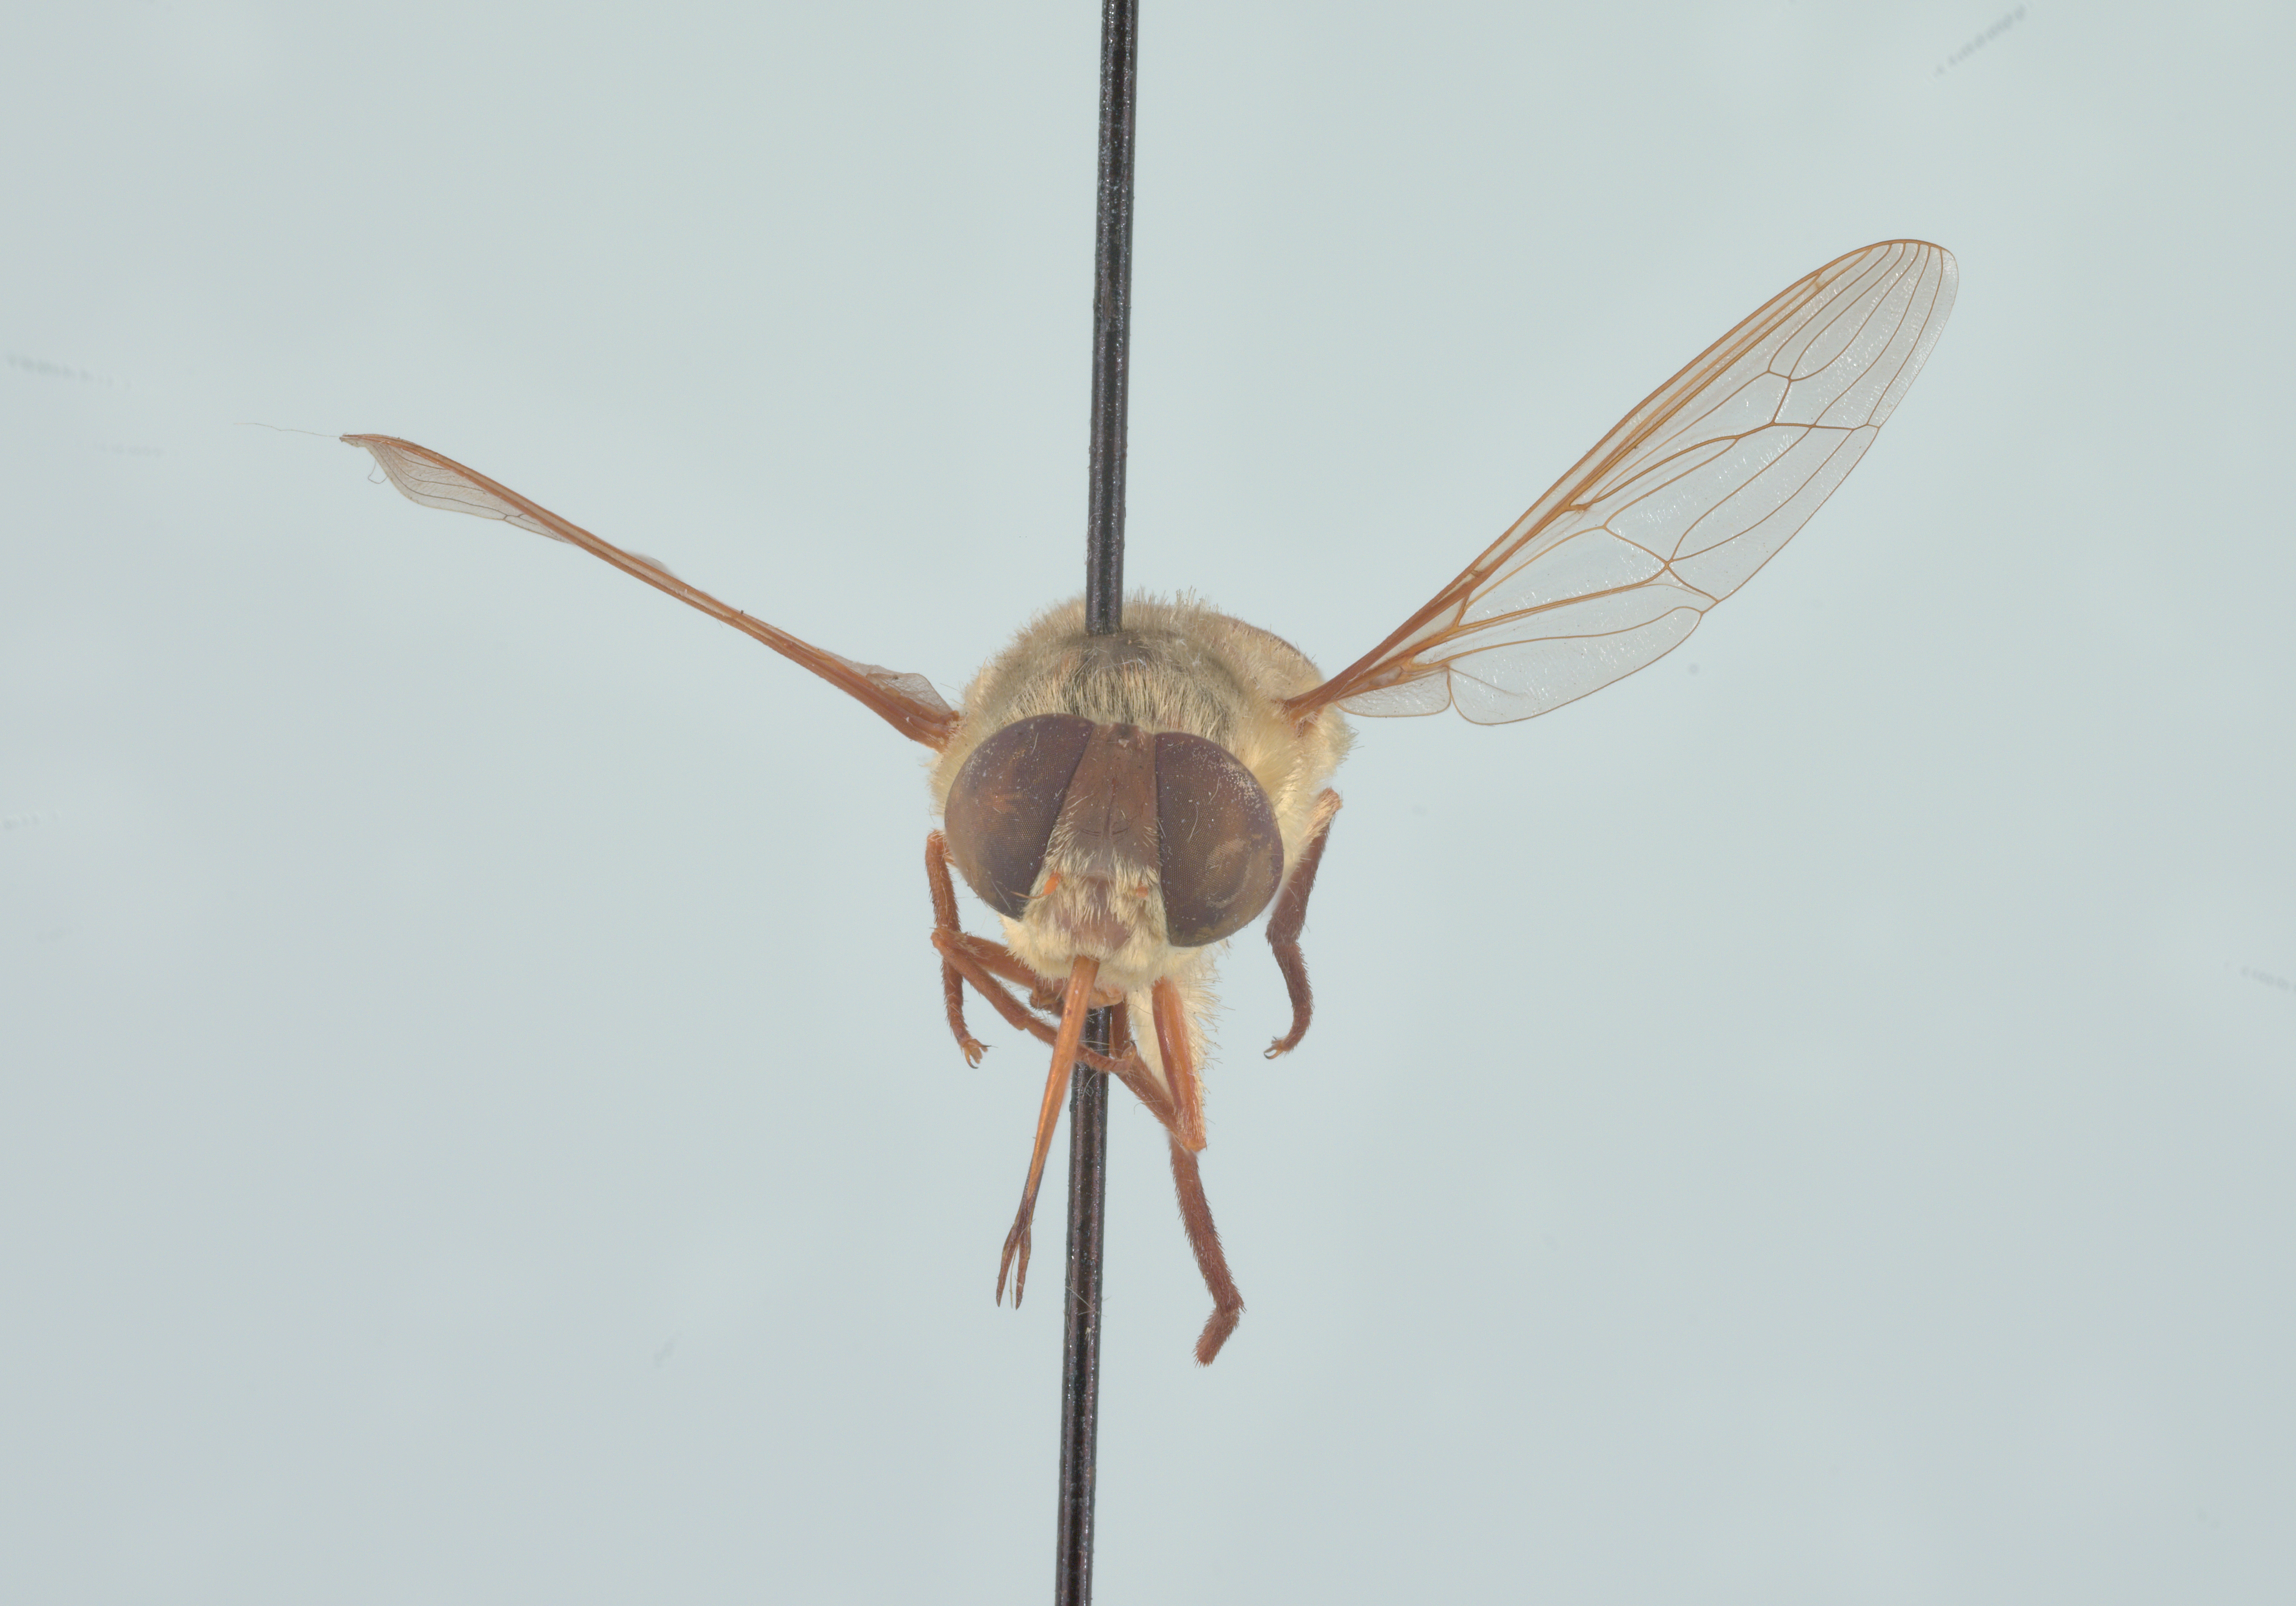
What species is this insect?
Neorhynchocephalus volaticus
